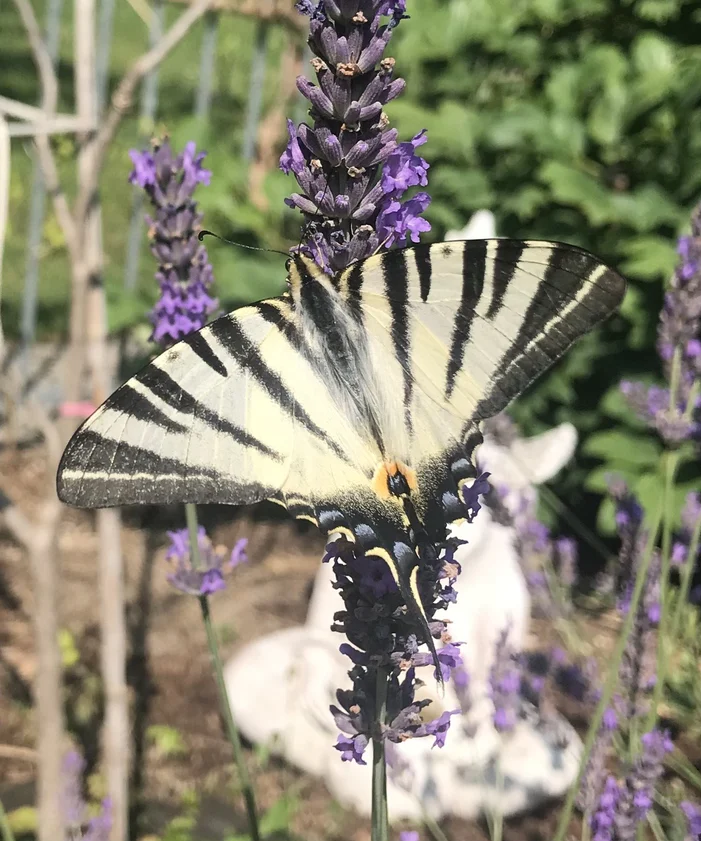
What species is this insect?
Iphiclides podalirius
